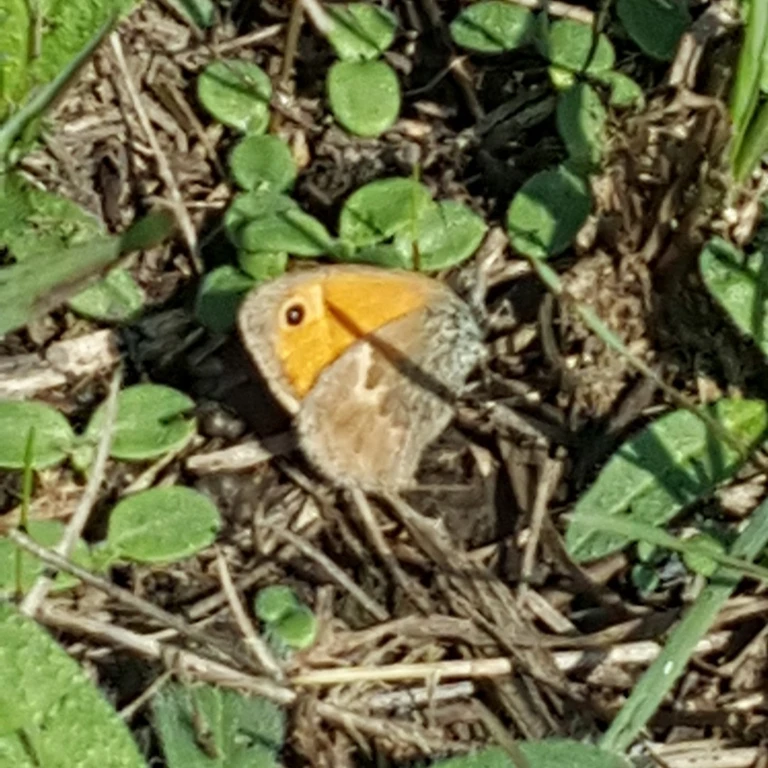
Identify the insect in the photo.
Coenonympha pamphilus
